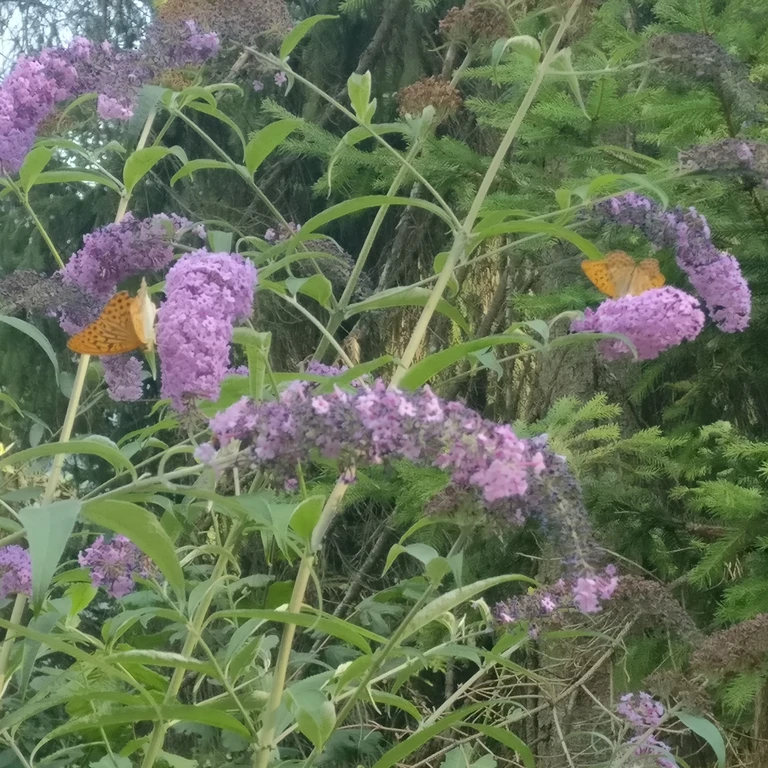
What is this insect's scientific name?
Argynnis paphia
